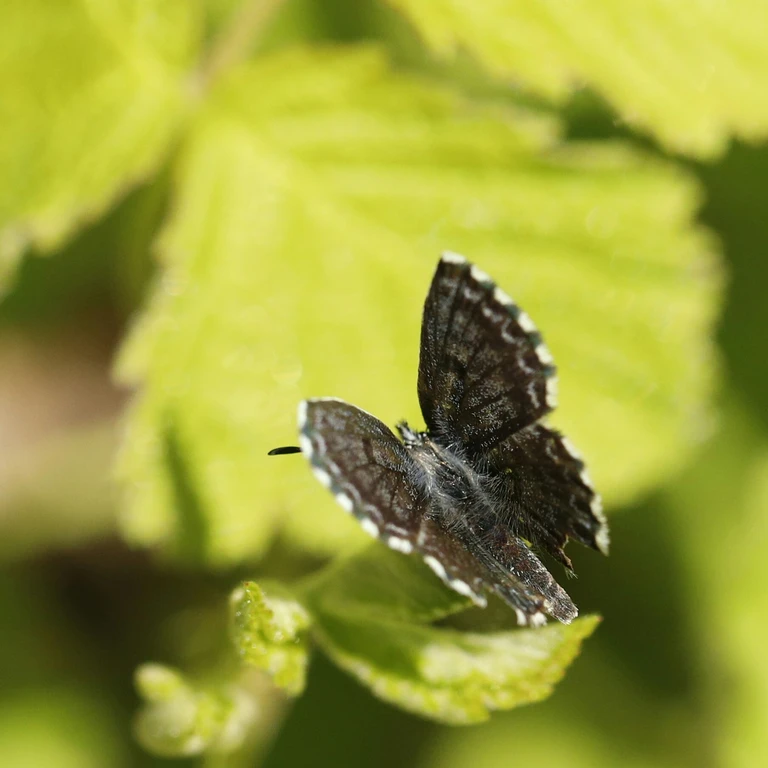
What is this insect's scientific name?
Scolitantides orion
